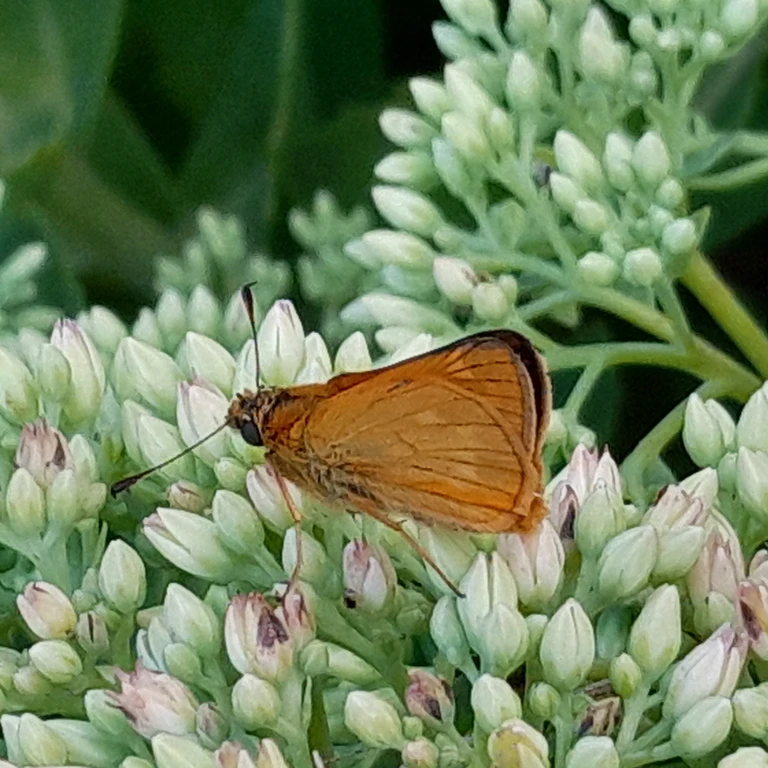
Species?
Ochlodes sylvanus (also Ochlodes venata)
